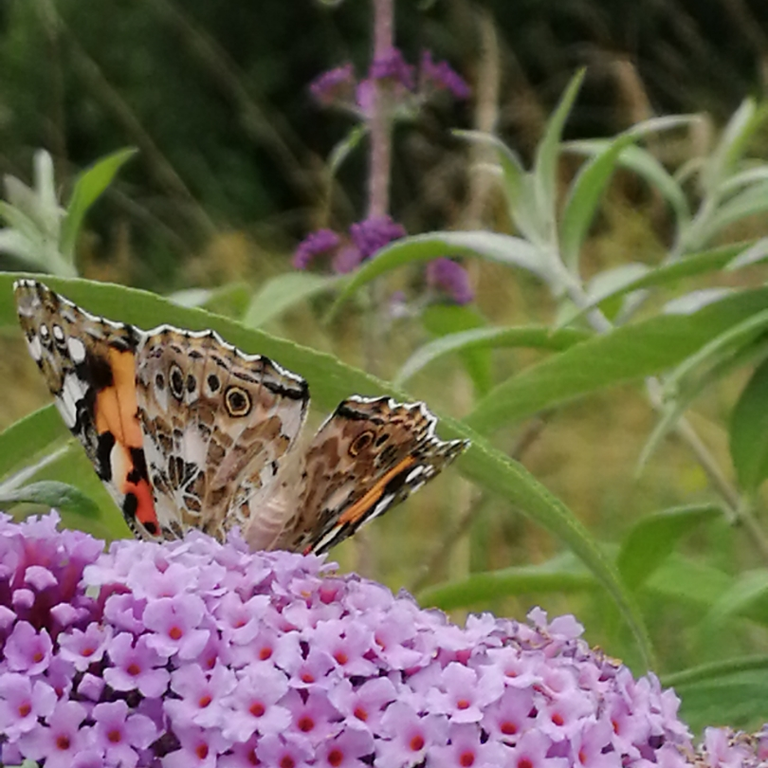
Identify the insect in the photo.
Vanessa cardui
